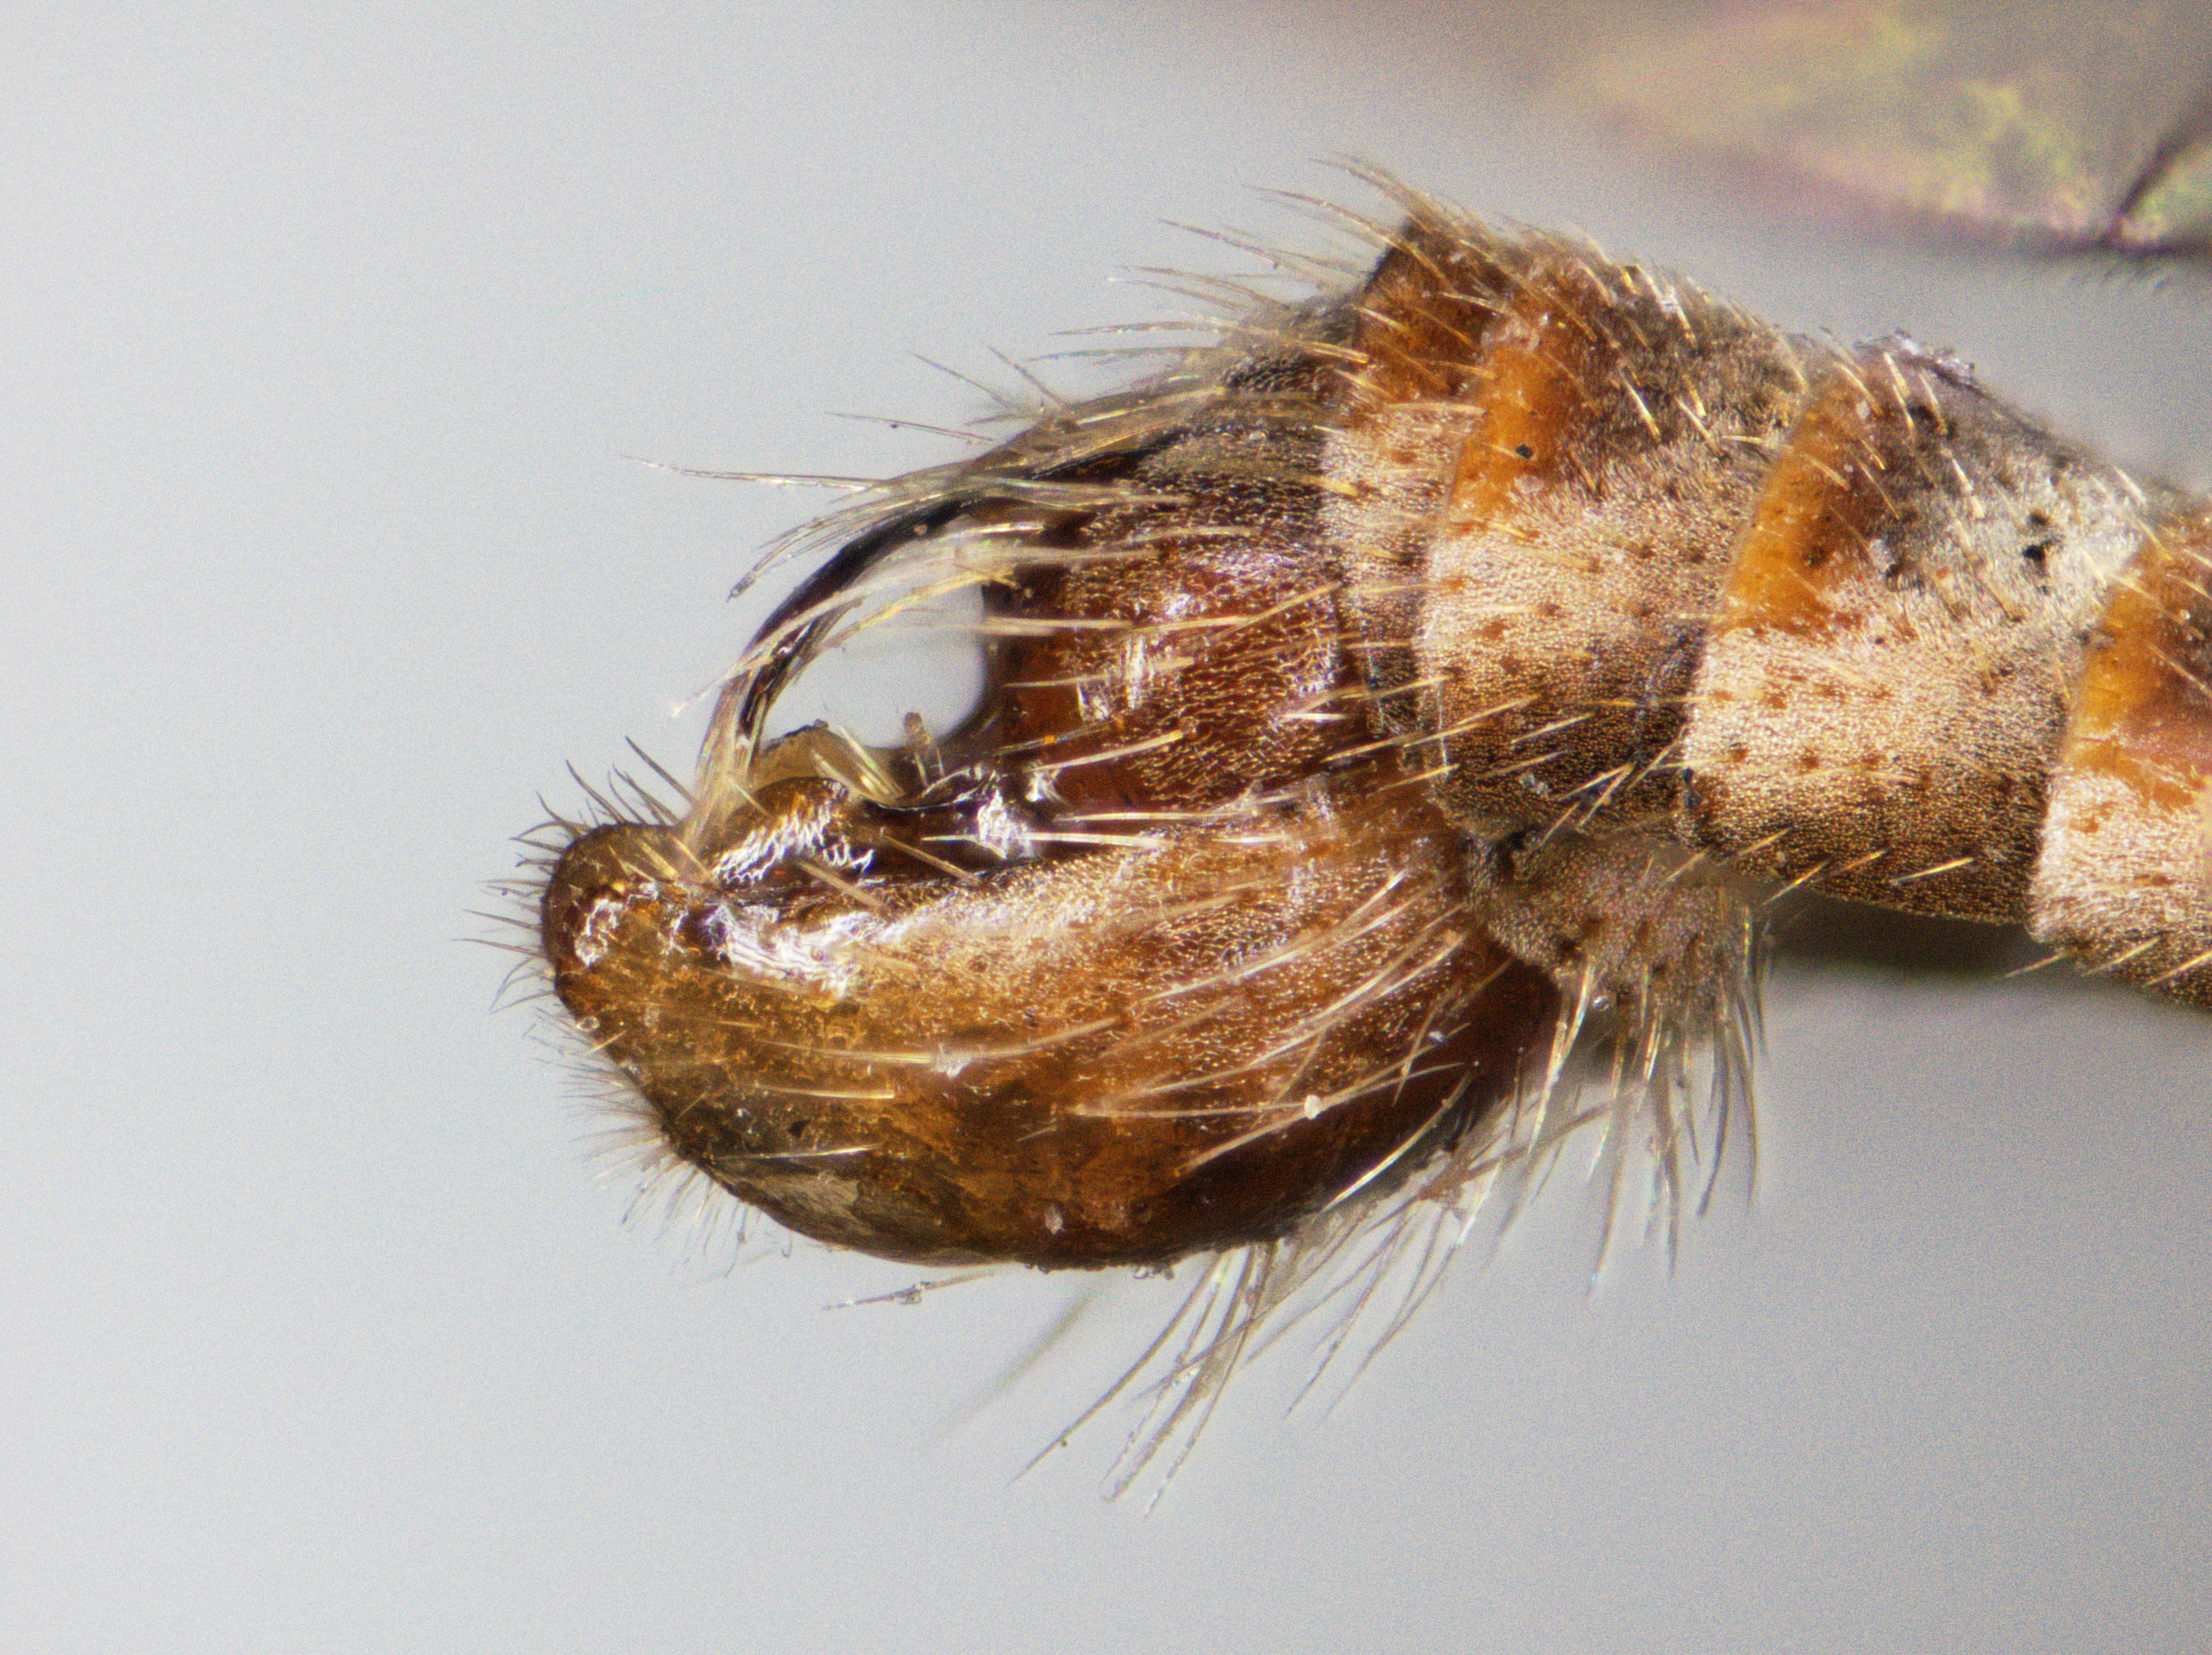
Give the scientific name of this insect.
Microphontes ericfisheri
